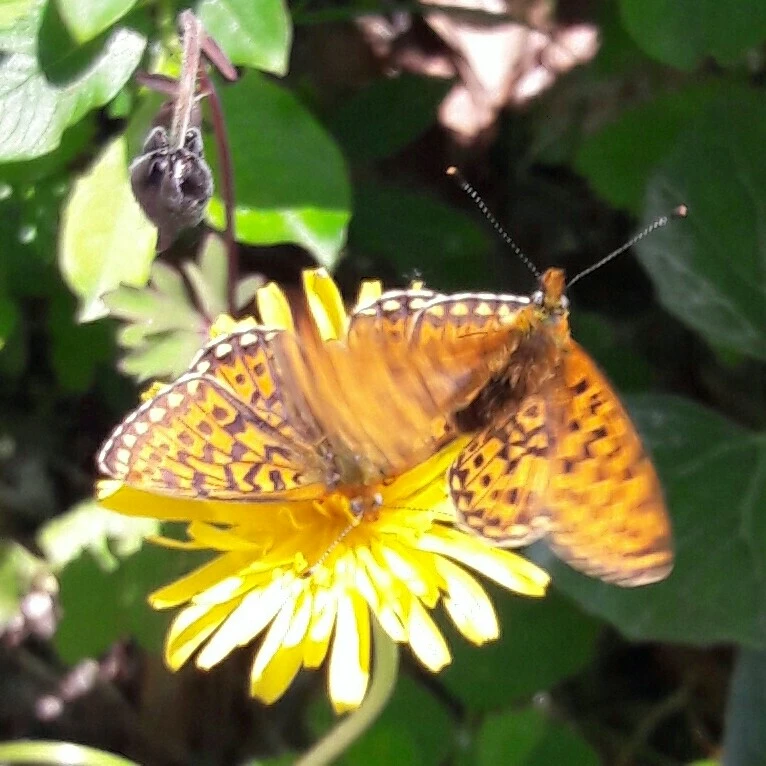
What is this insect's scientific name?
Boloria euphrosyne (also Clossiana euphrosyne)
